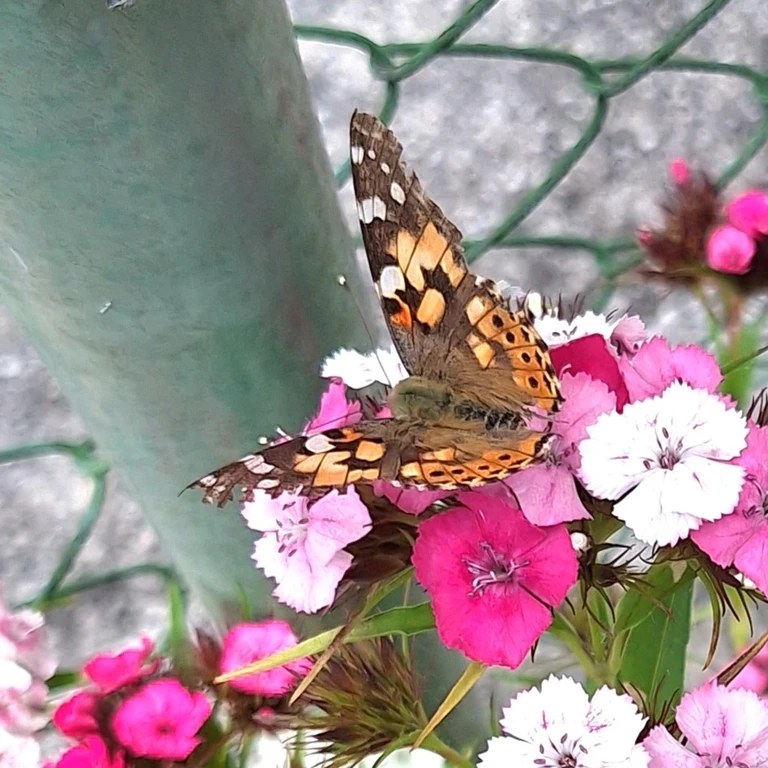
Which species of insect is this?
Vanessa cardui
